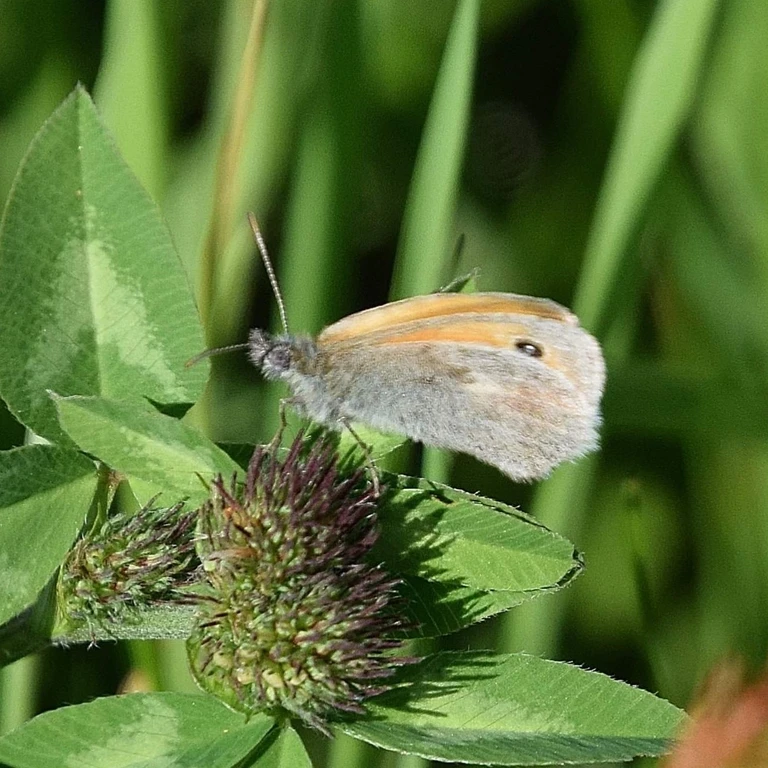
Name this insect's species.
Coenonympha pamphilus
